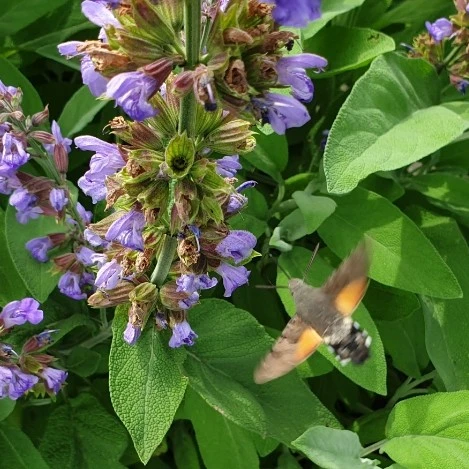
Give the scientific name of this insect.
Macroglossum stellatarum
